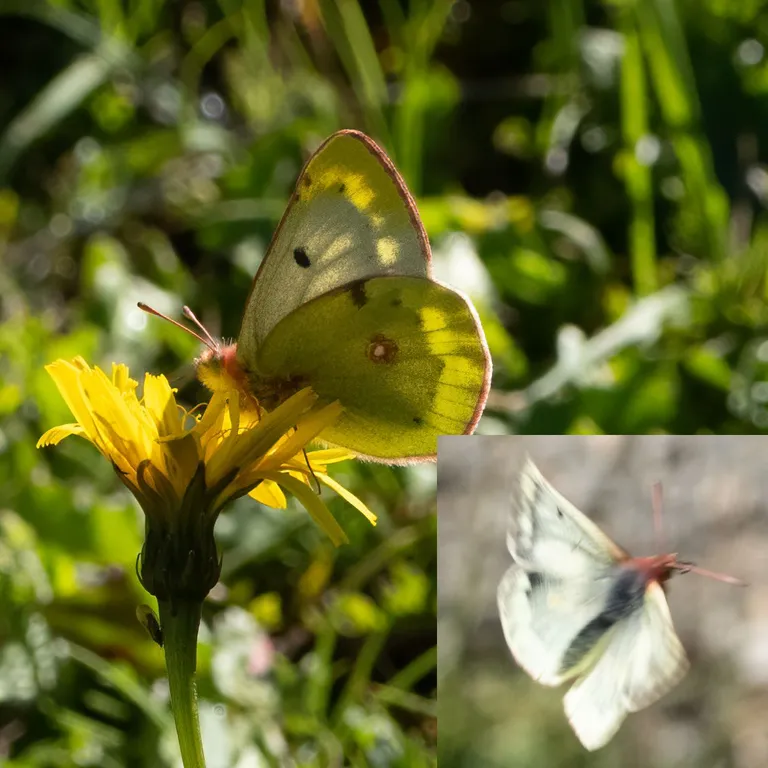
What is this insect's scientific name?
Colias phicomone
